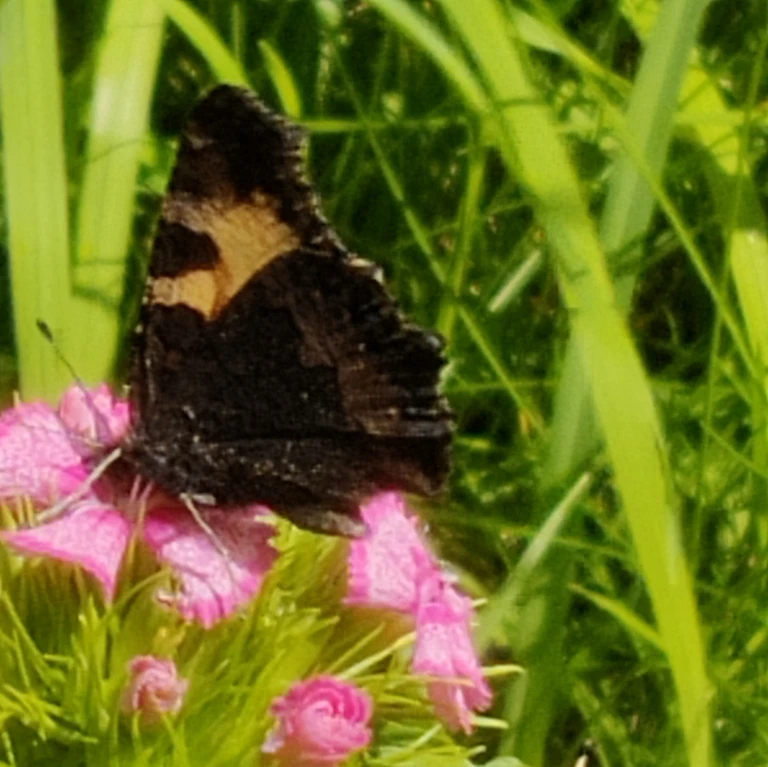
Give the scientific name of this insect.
Aglais urticae
